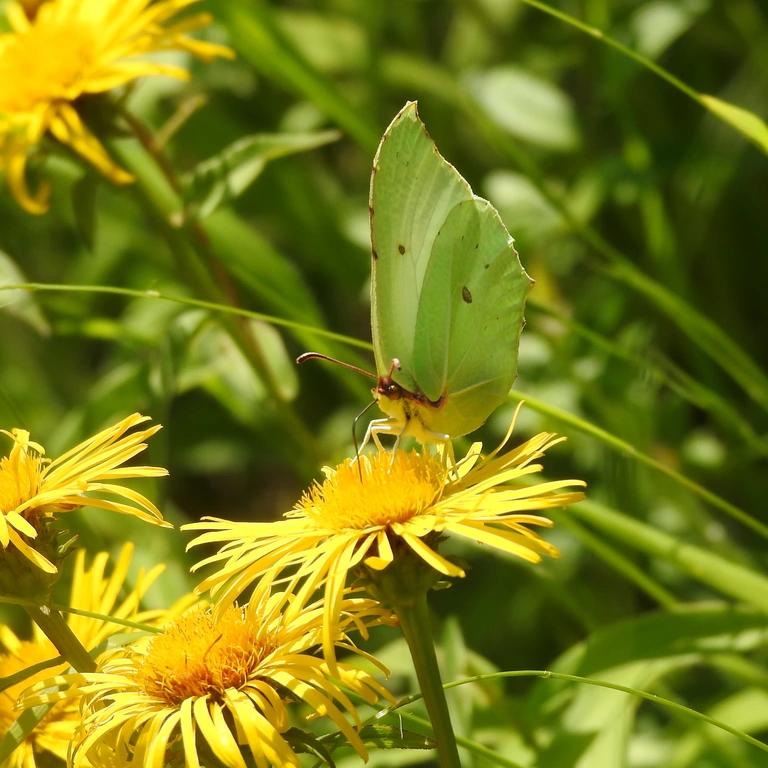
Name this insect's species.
Gonepteryx rhamni
